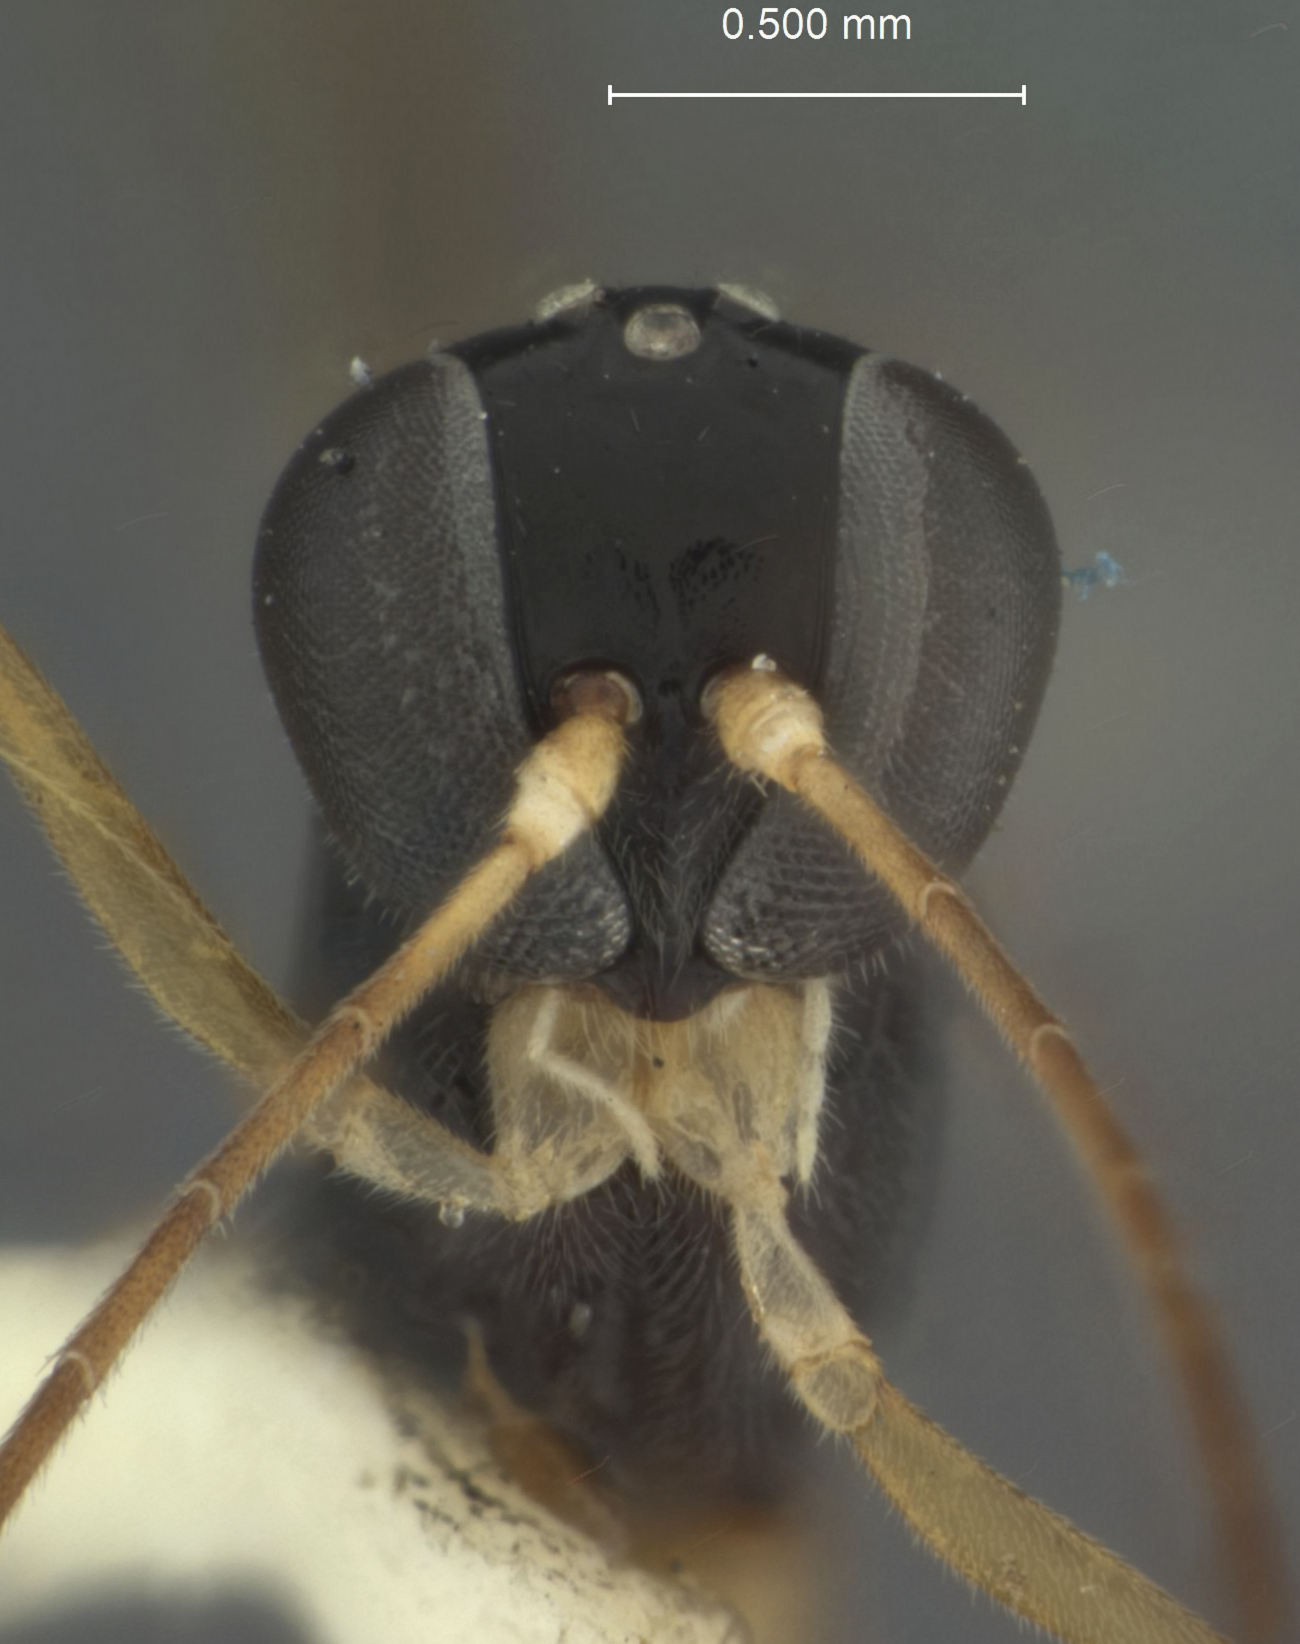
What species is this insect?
Nesomesochorus oculatus
